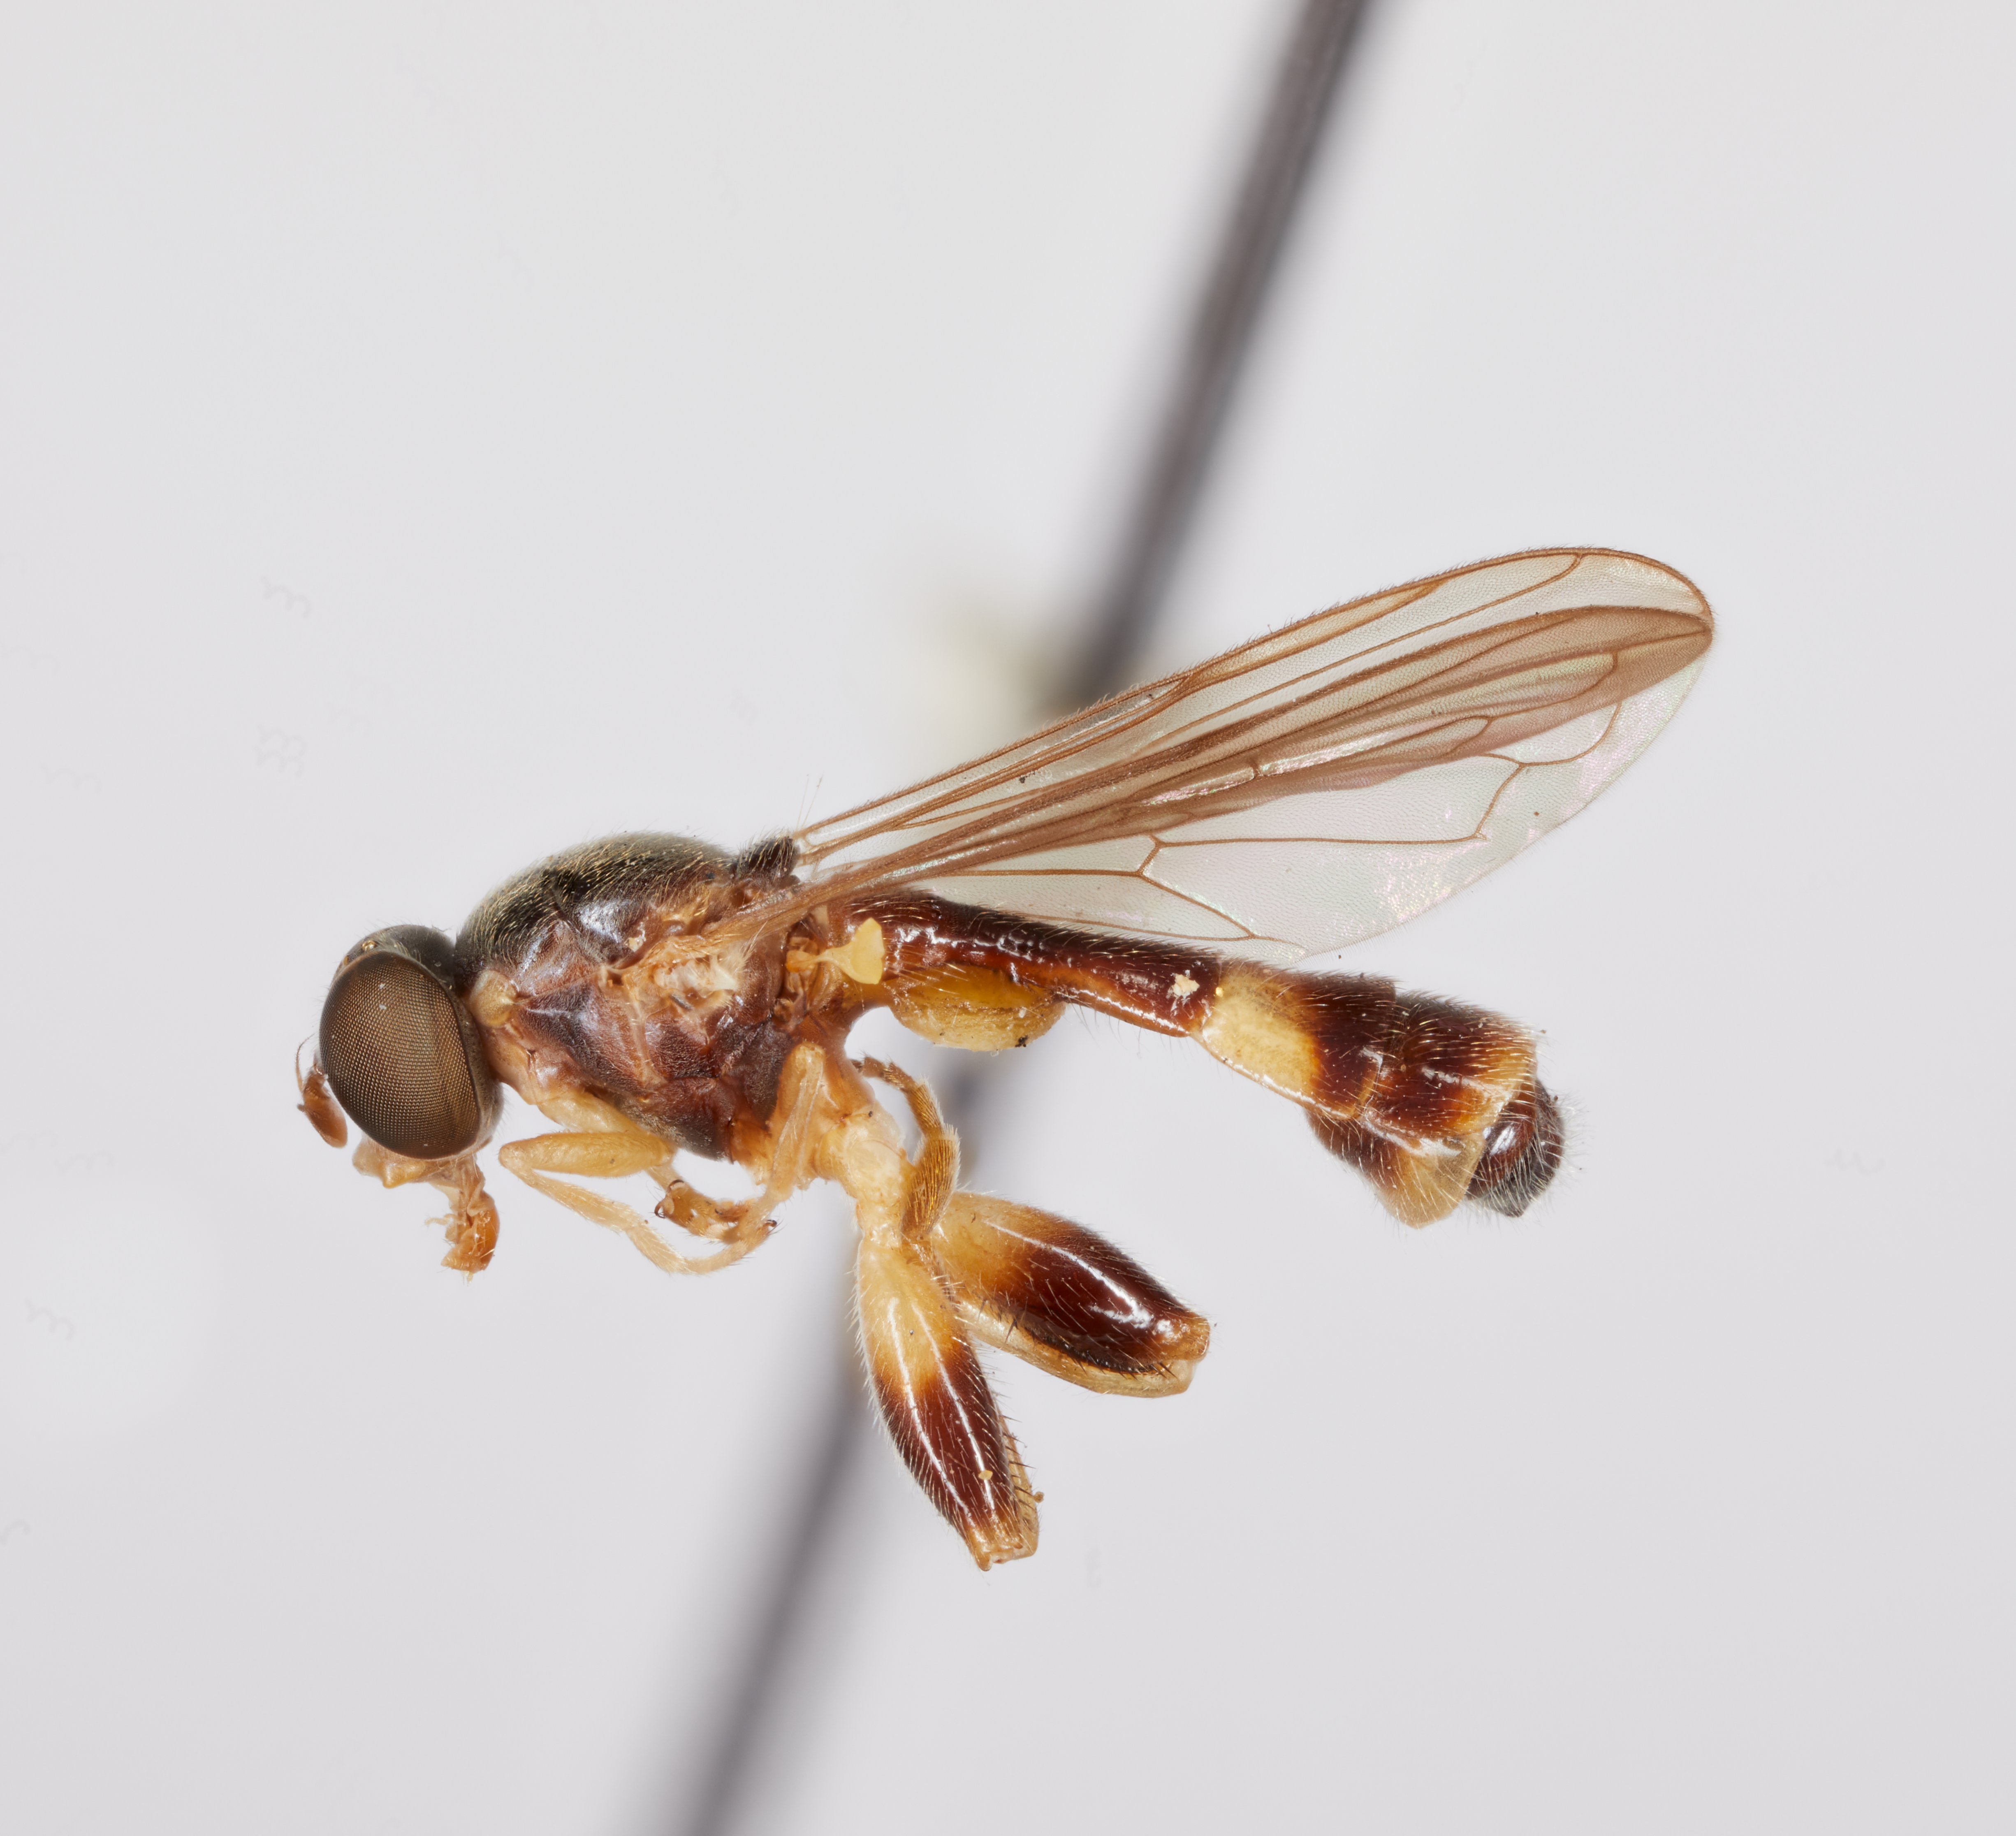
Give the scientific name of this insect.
Sphegina flavimana
